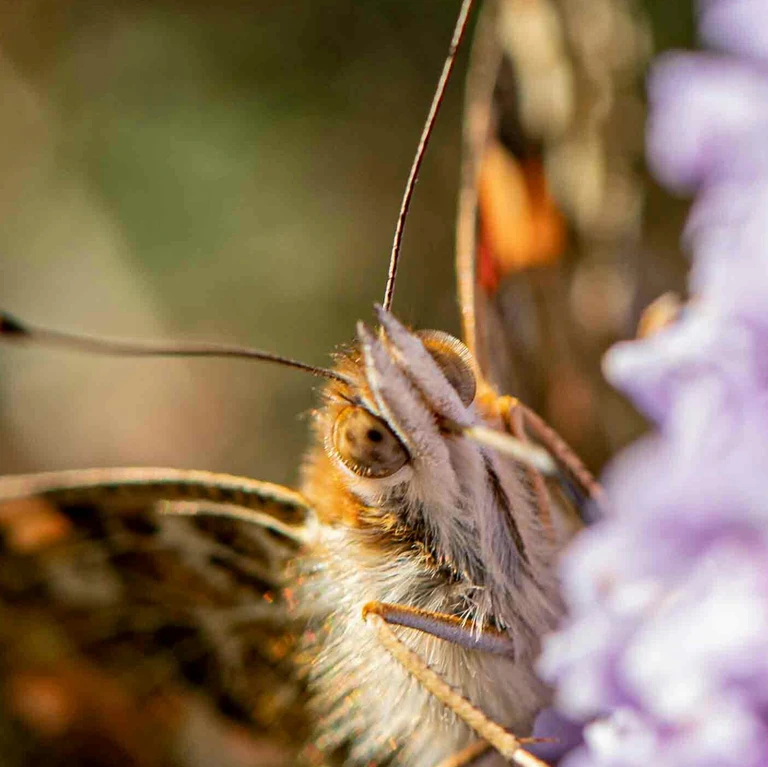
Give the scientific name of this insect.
Vanessa cardui
